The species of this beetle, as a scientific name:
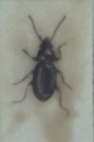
Bembidion obtusum
